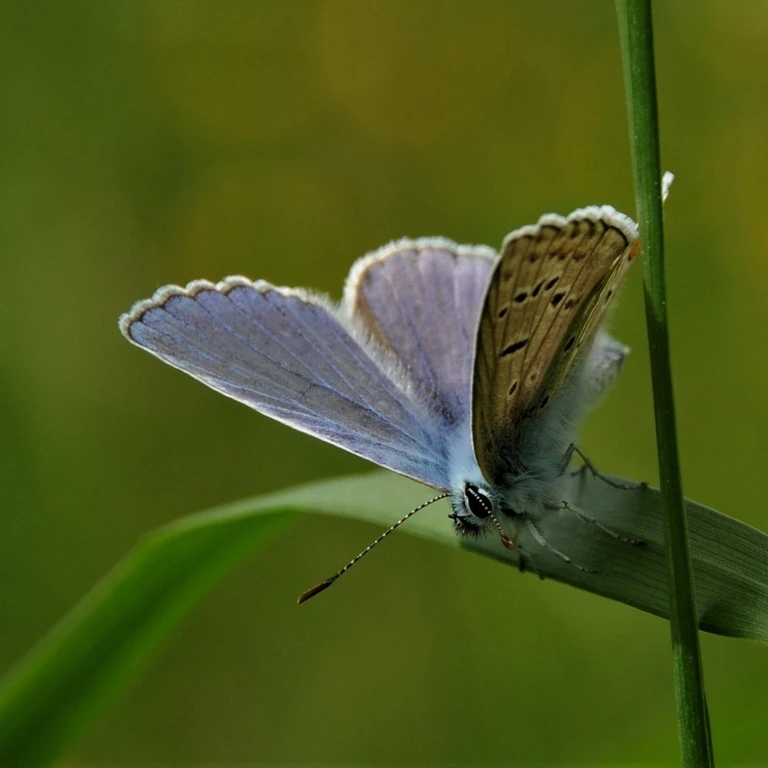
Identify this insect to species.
Polyommatus icarus
